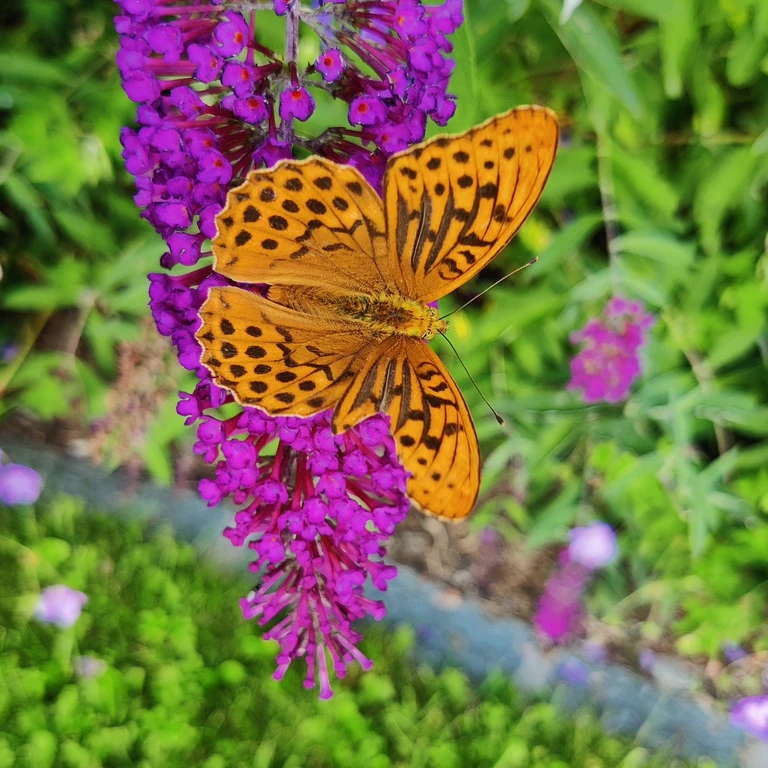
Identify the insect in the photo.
Argynnis paphia
